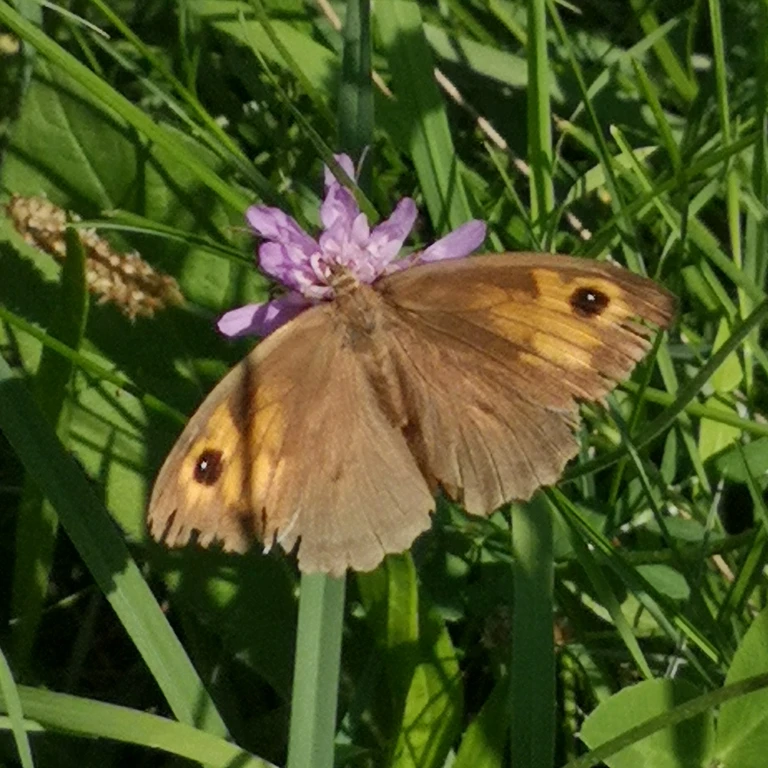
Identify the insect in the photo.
Maniola jurtina
